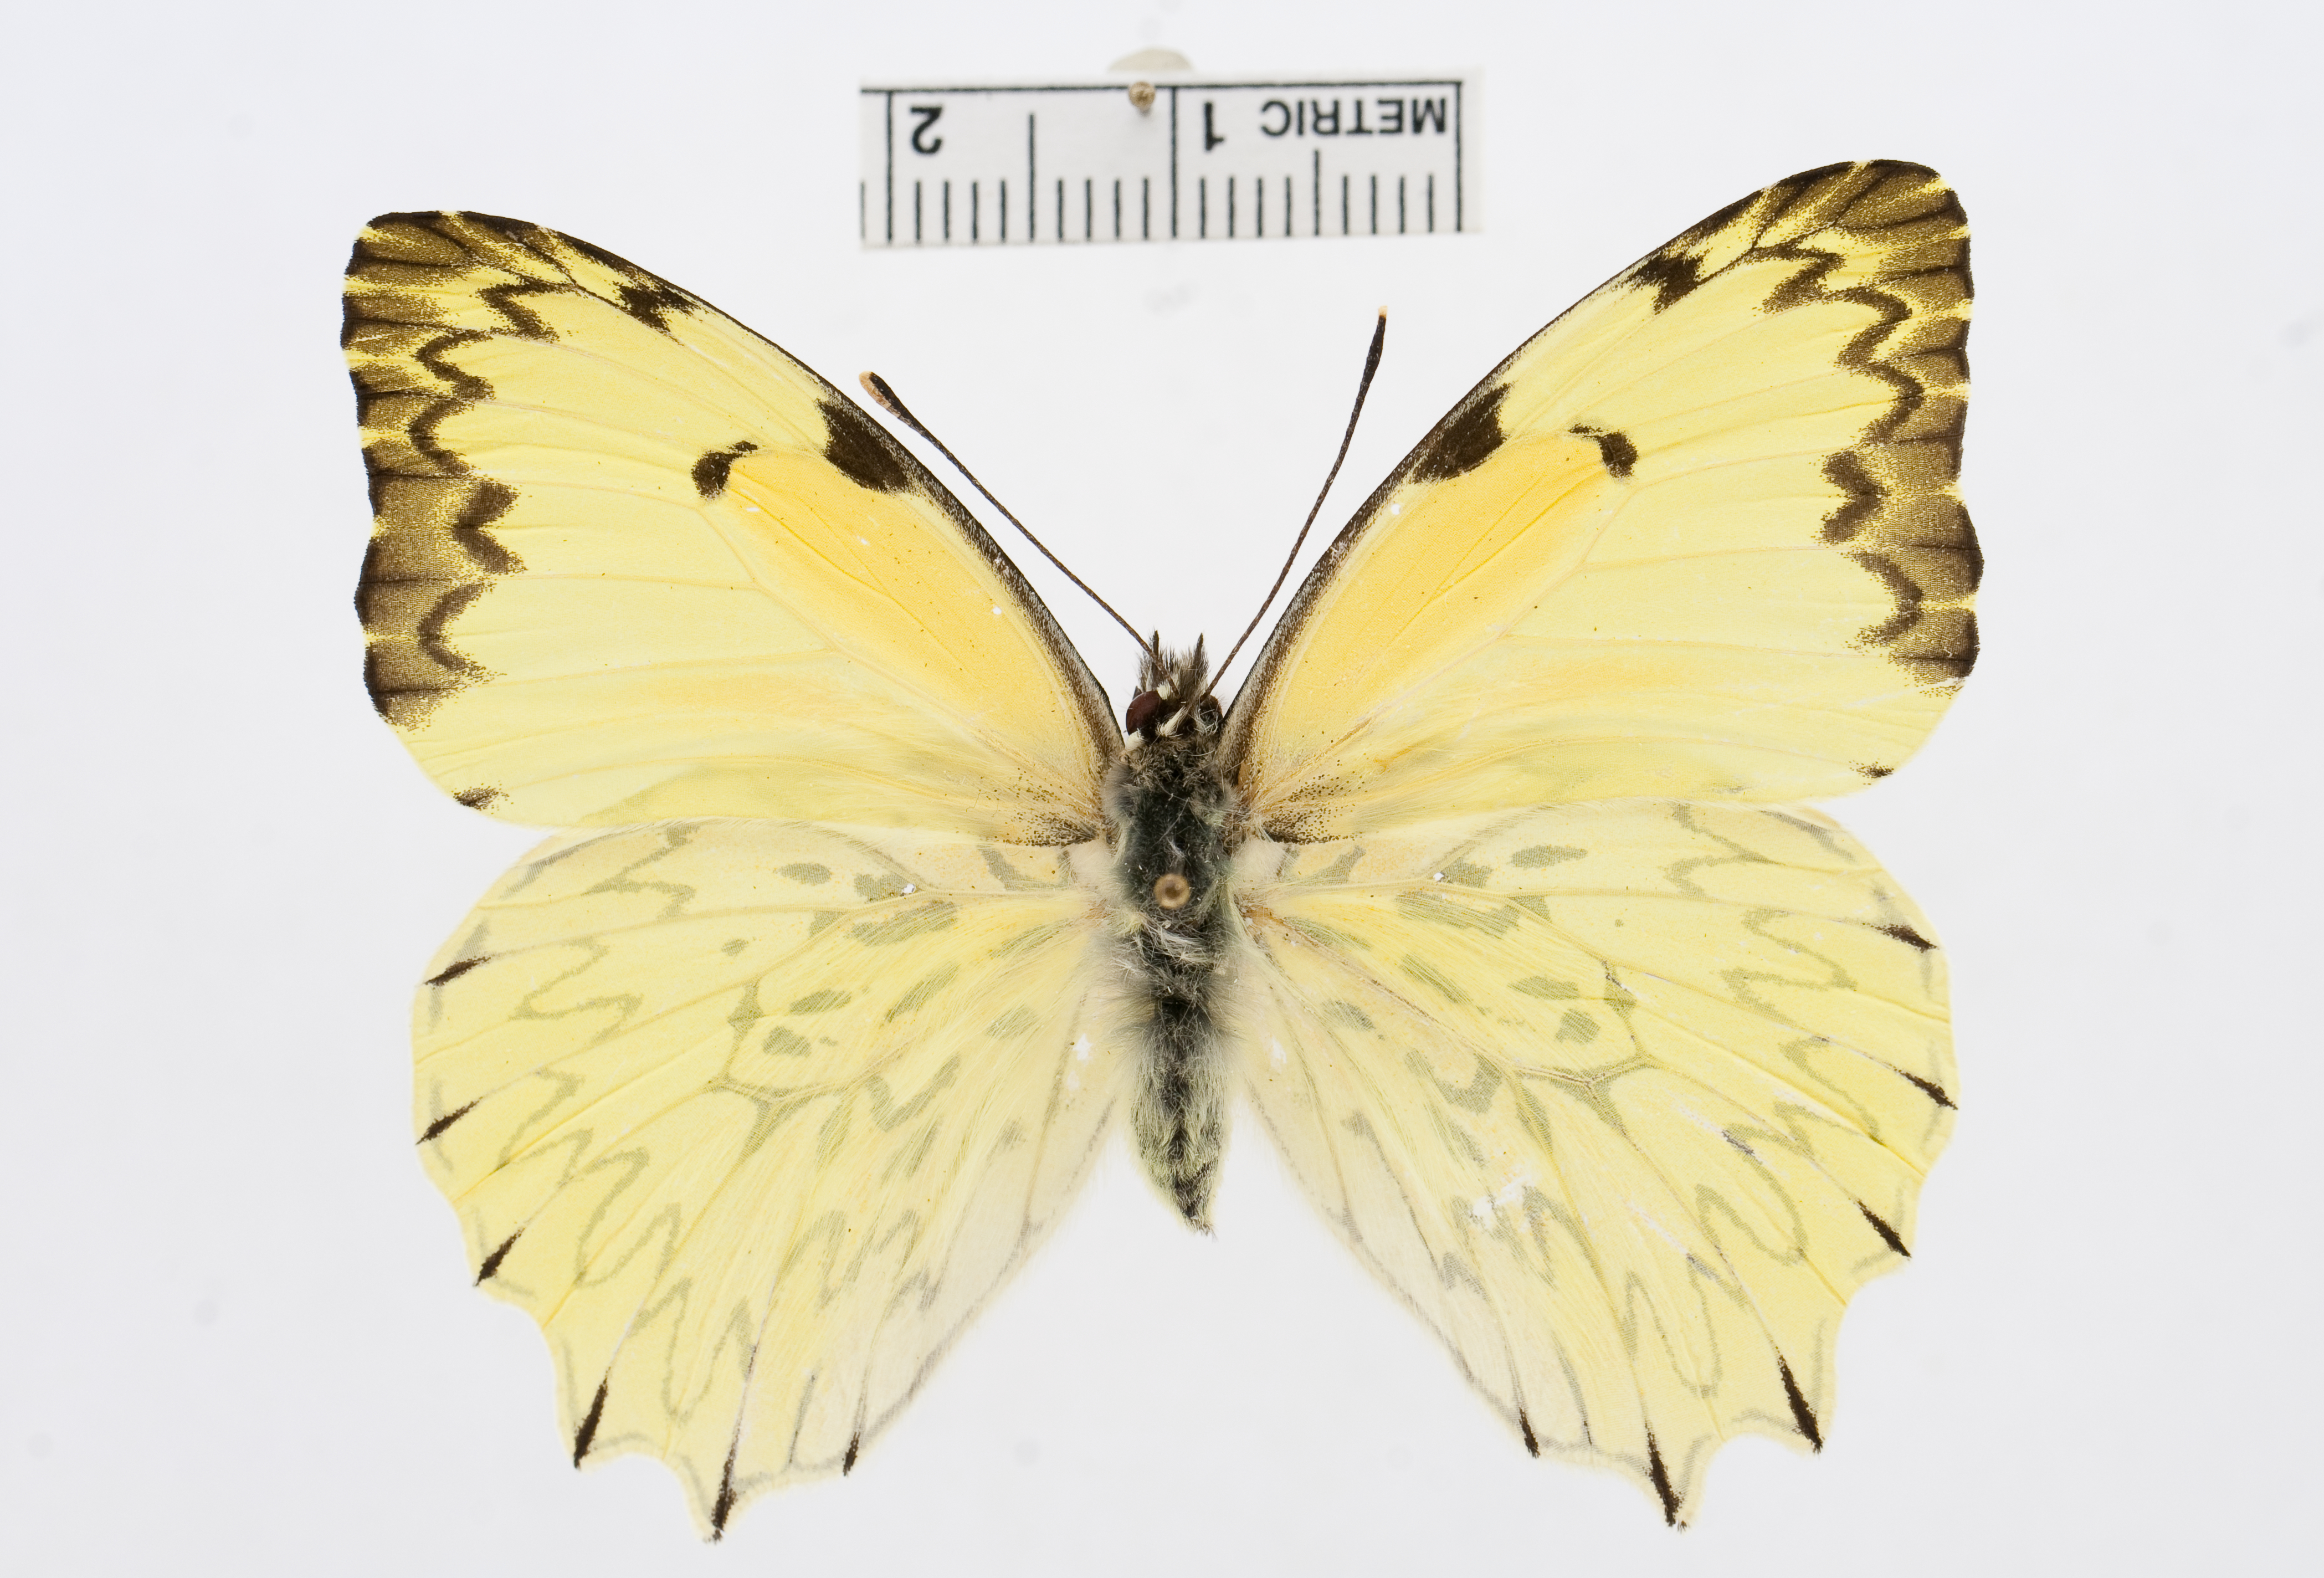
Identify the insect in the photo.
Hesperocharis graphites
